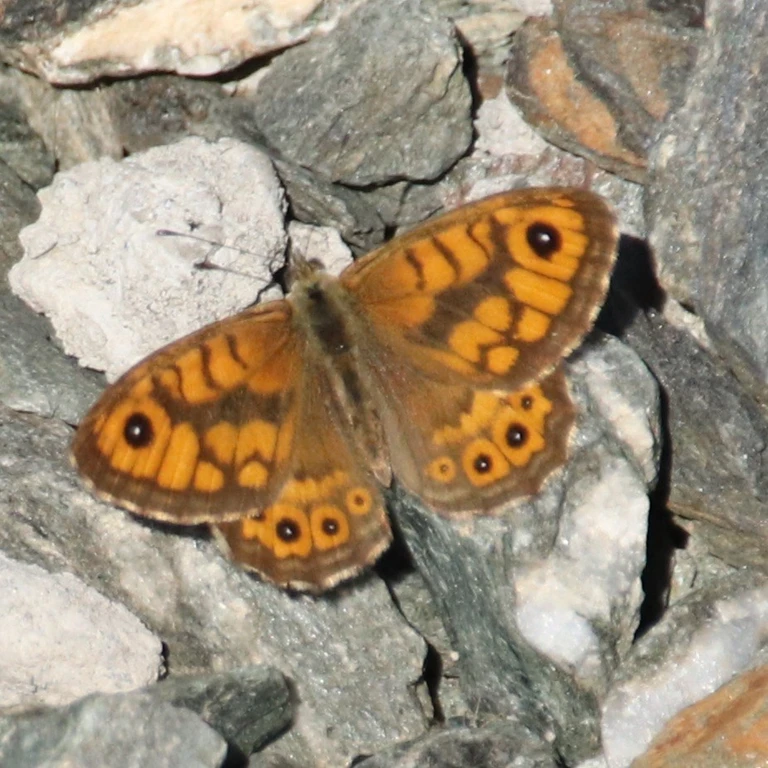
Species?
Lasiommata megera (also Pararge megera)
